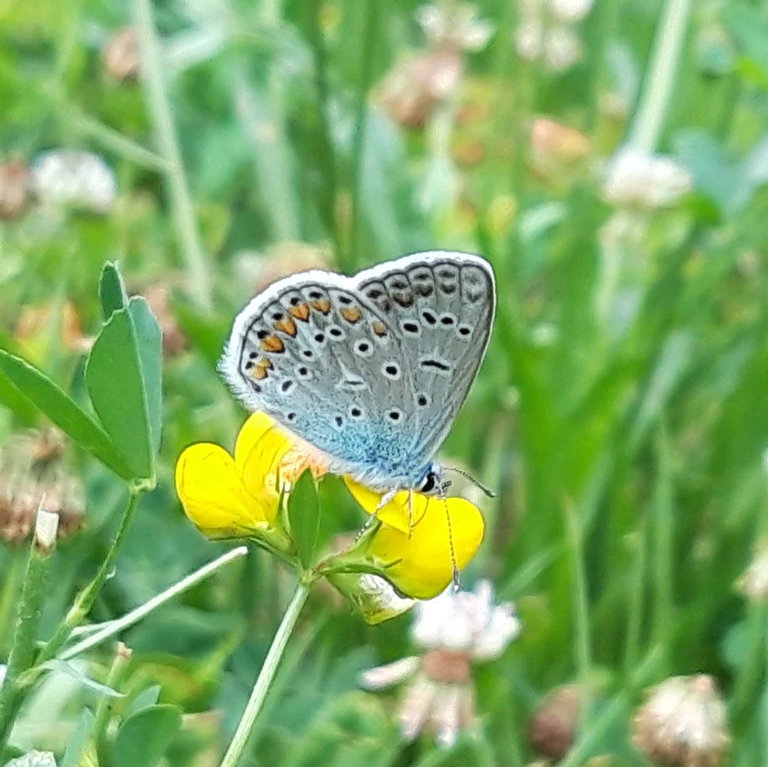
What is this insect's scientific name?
Polyommatus icarus
